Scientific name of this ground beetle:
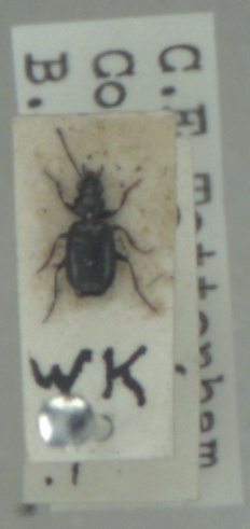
Syntomus truncatellus
